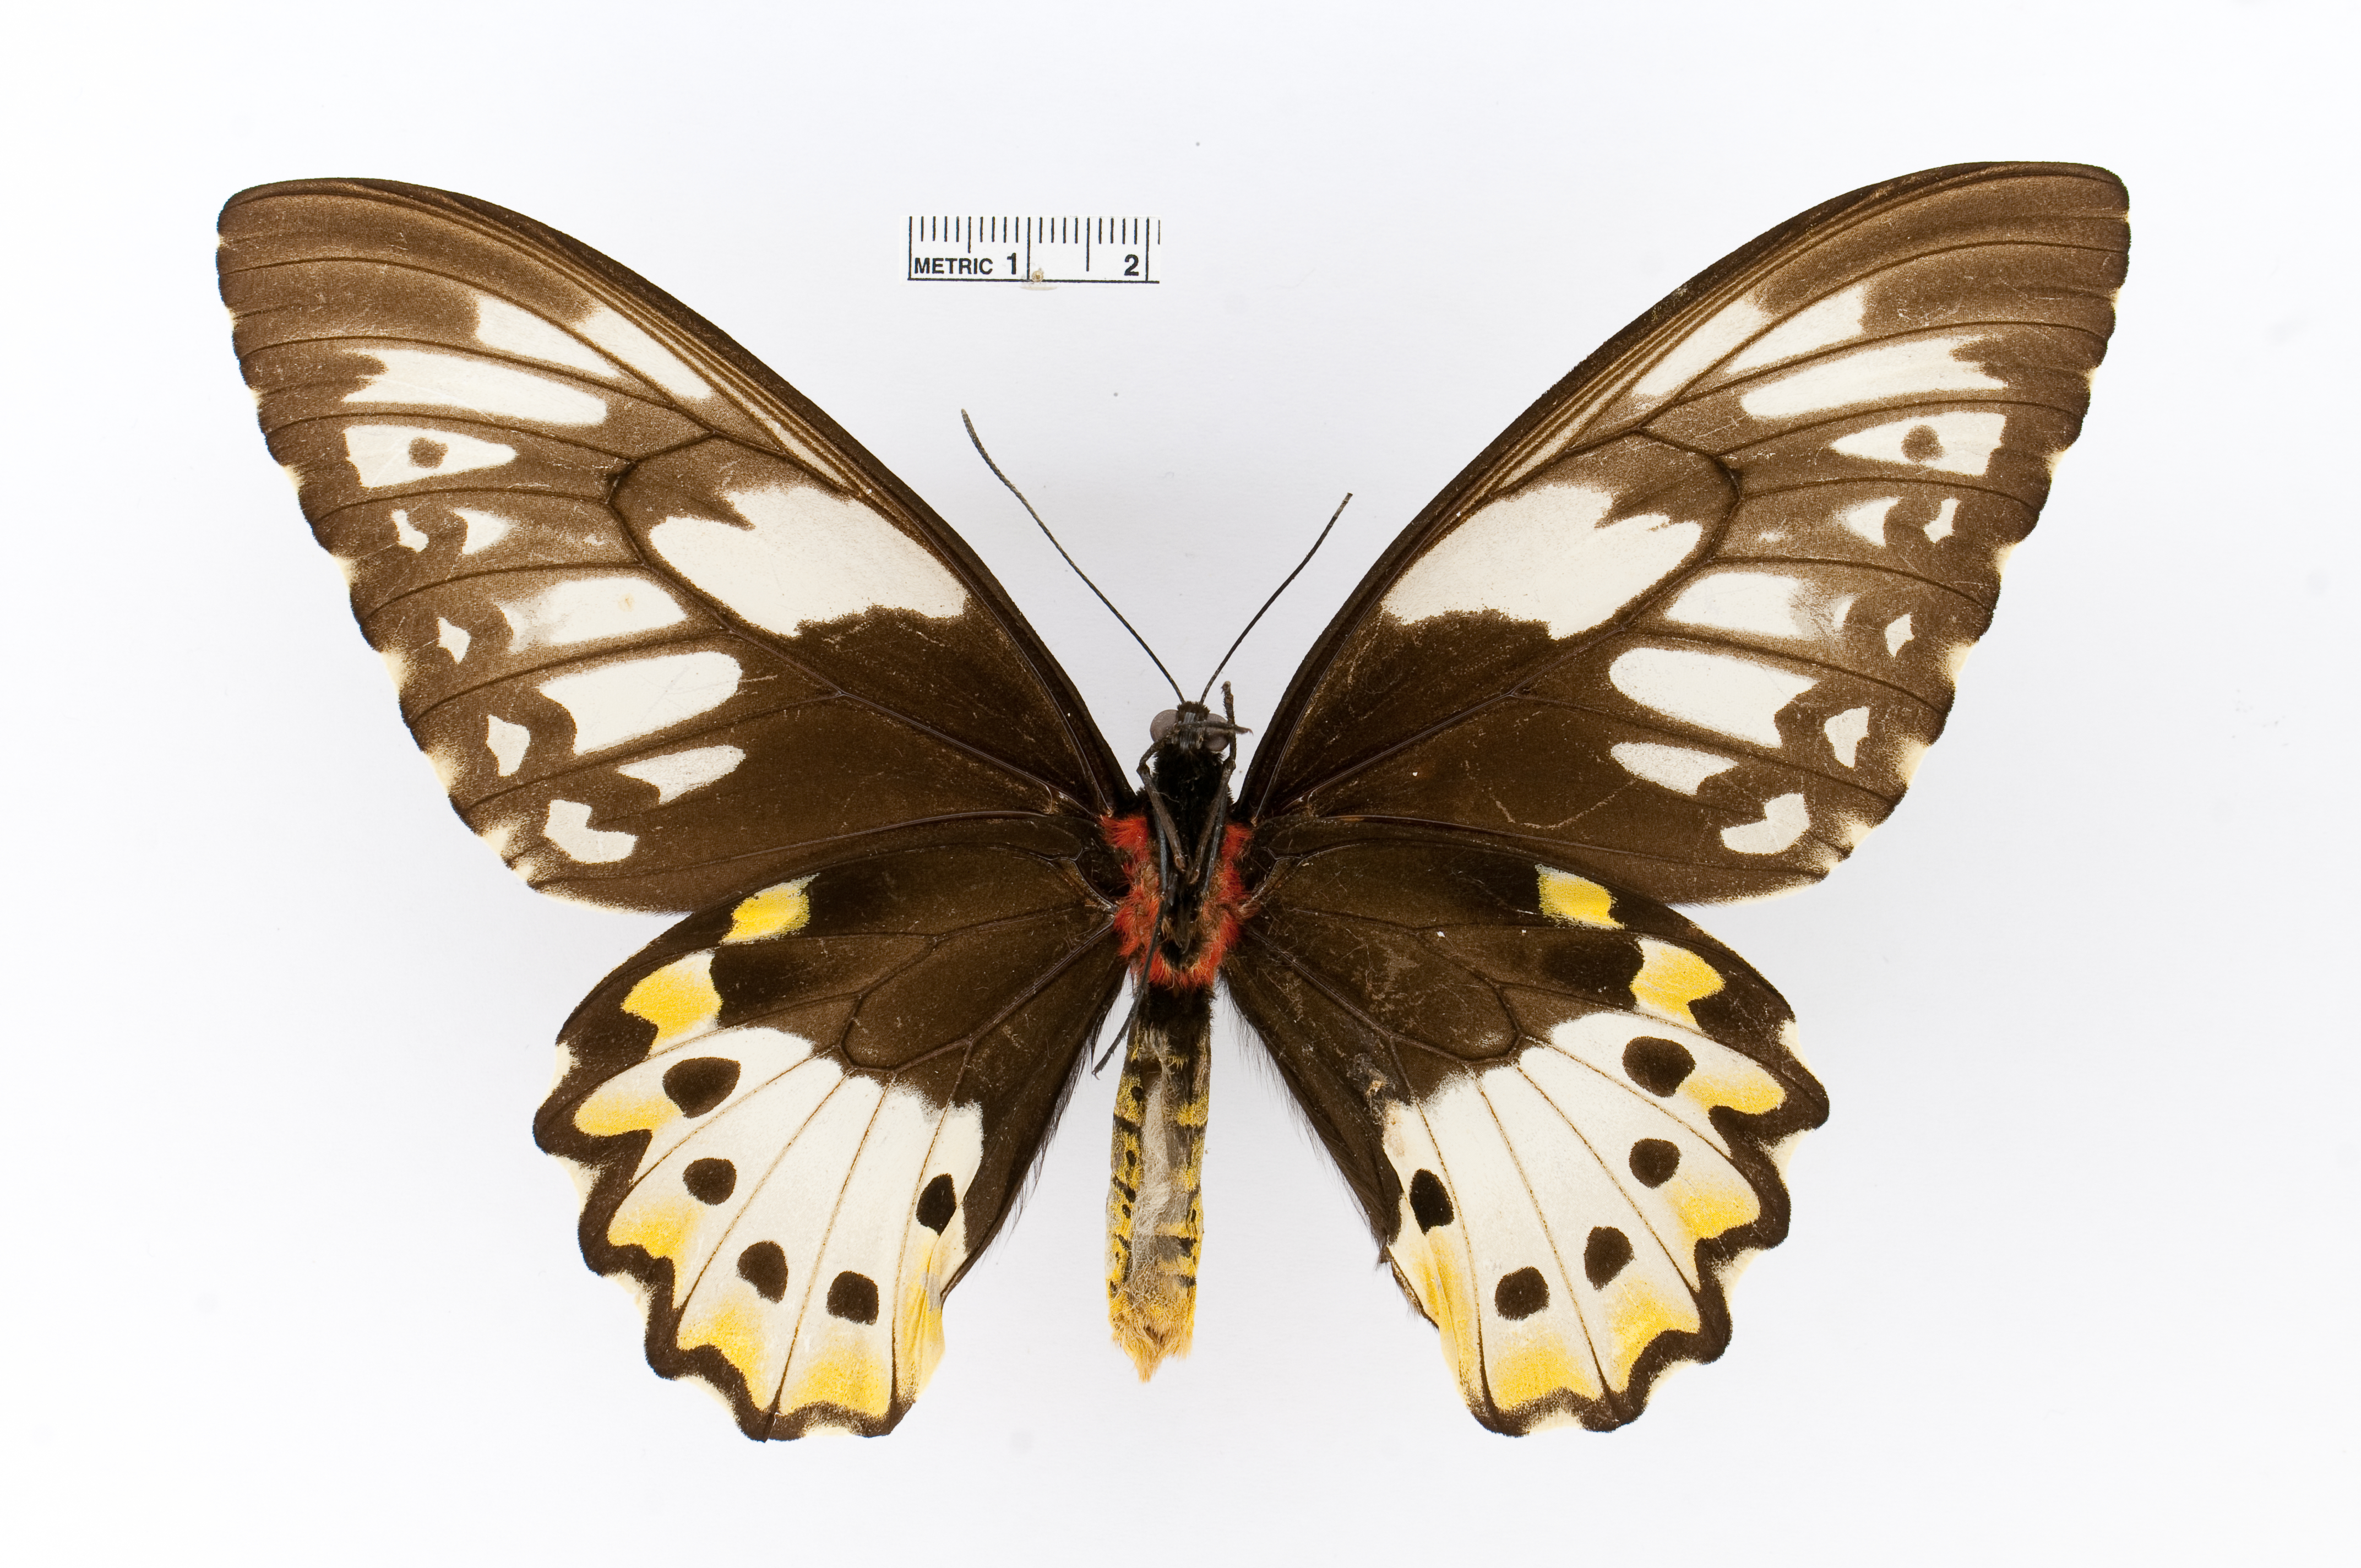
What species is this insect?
Ornithoptera priamus
